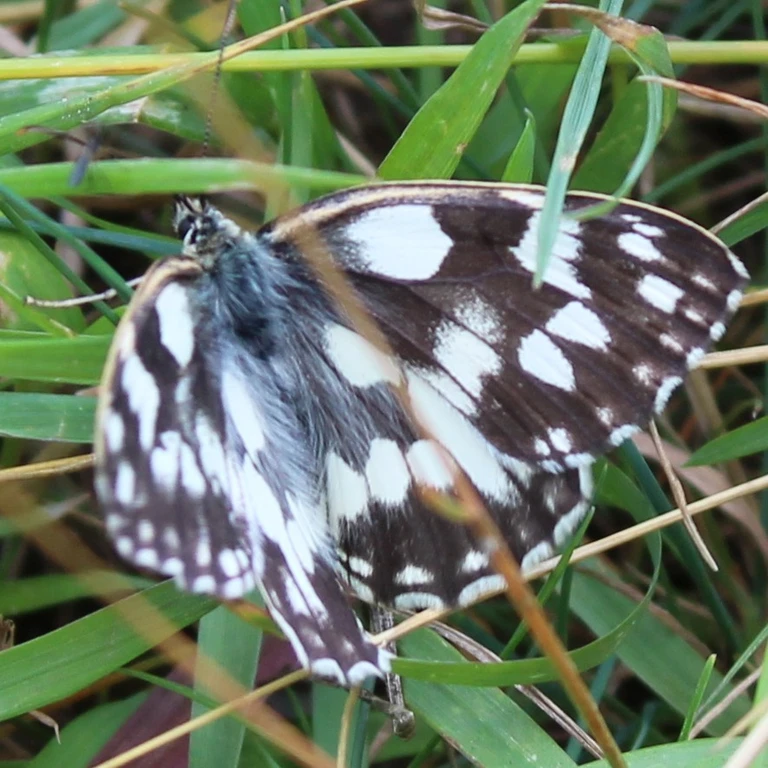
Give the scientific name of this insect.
Melanargia galathea
